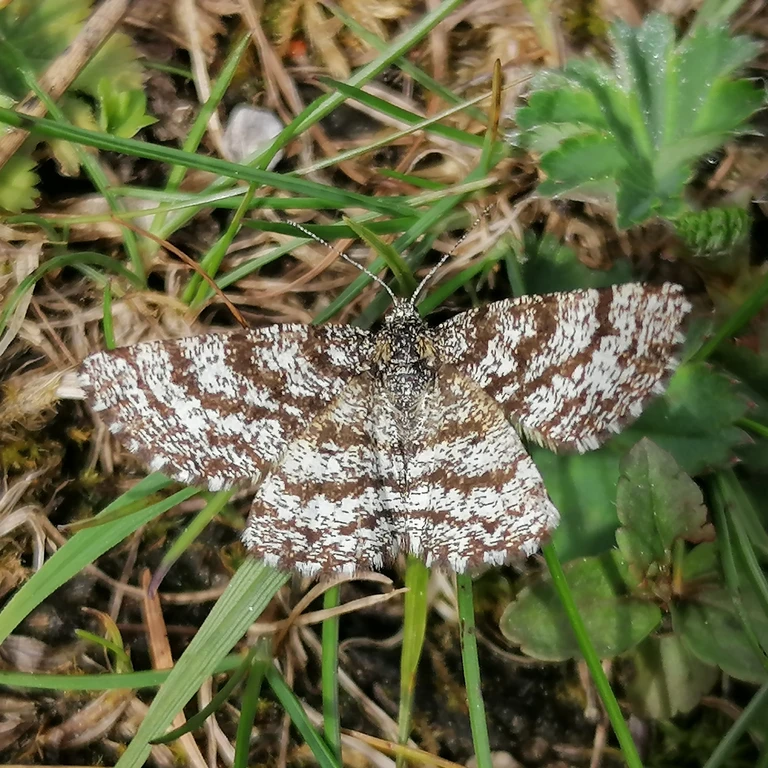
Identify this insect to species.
Ematurga atomaria
